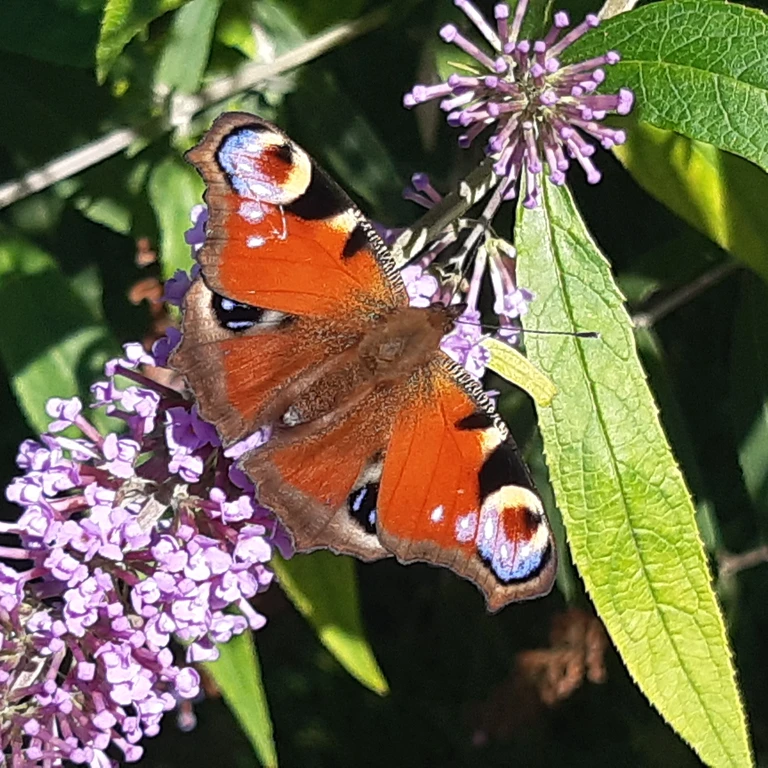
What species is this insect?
Aglais io
